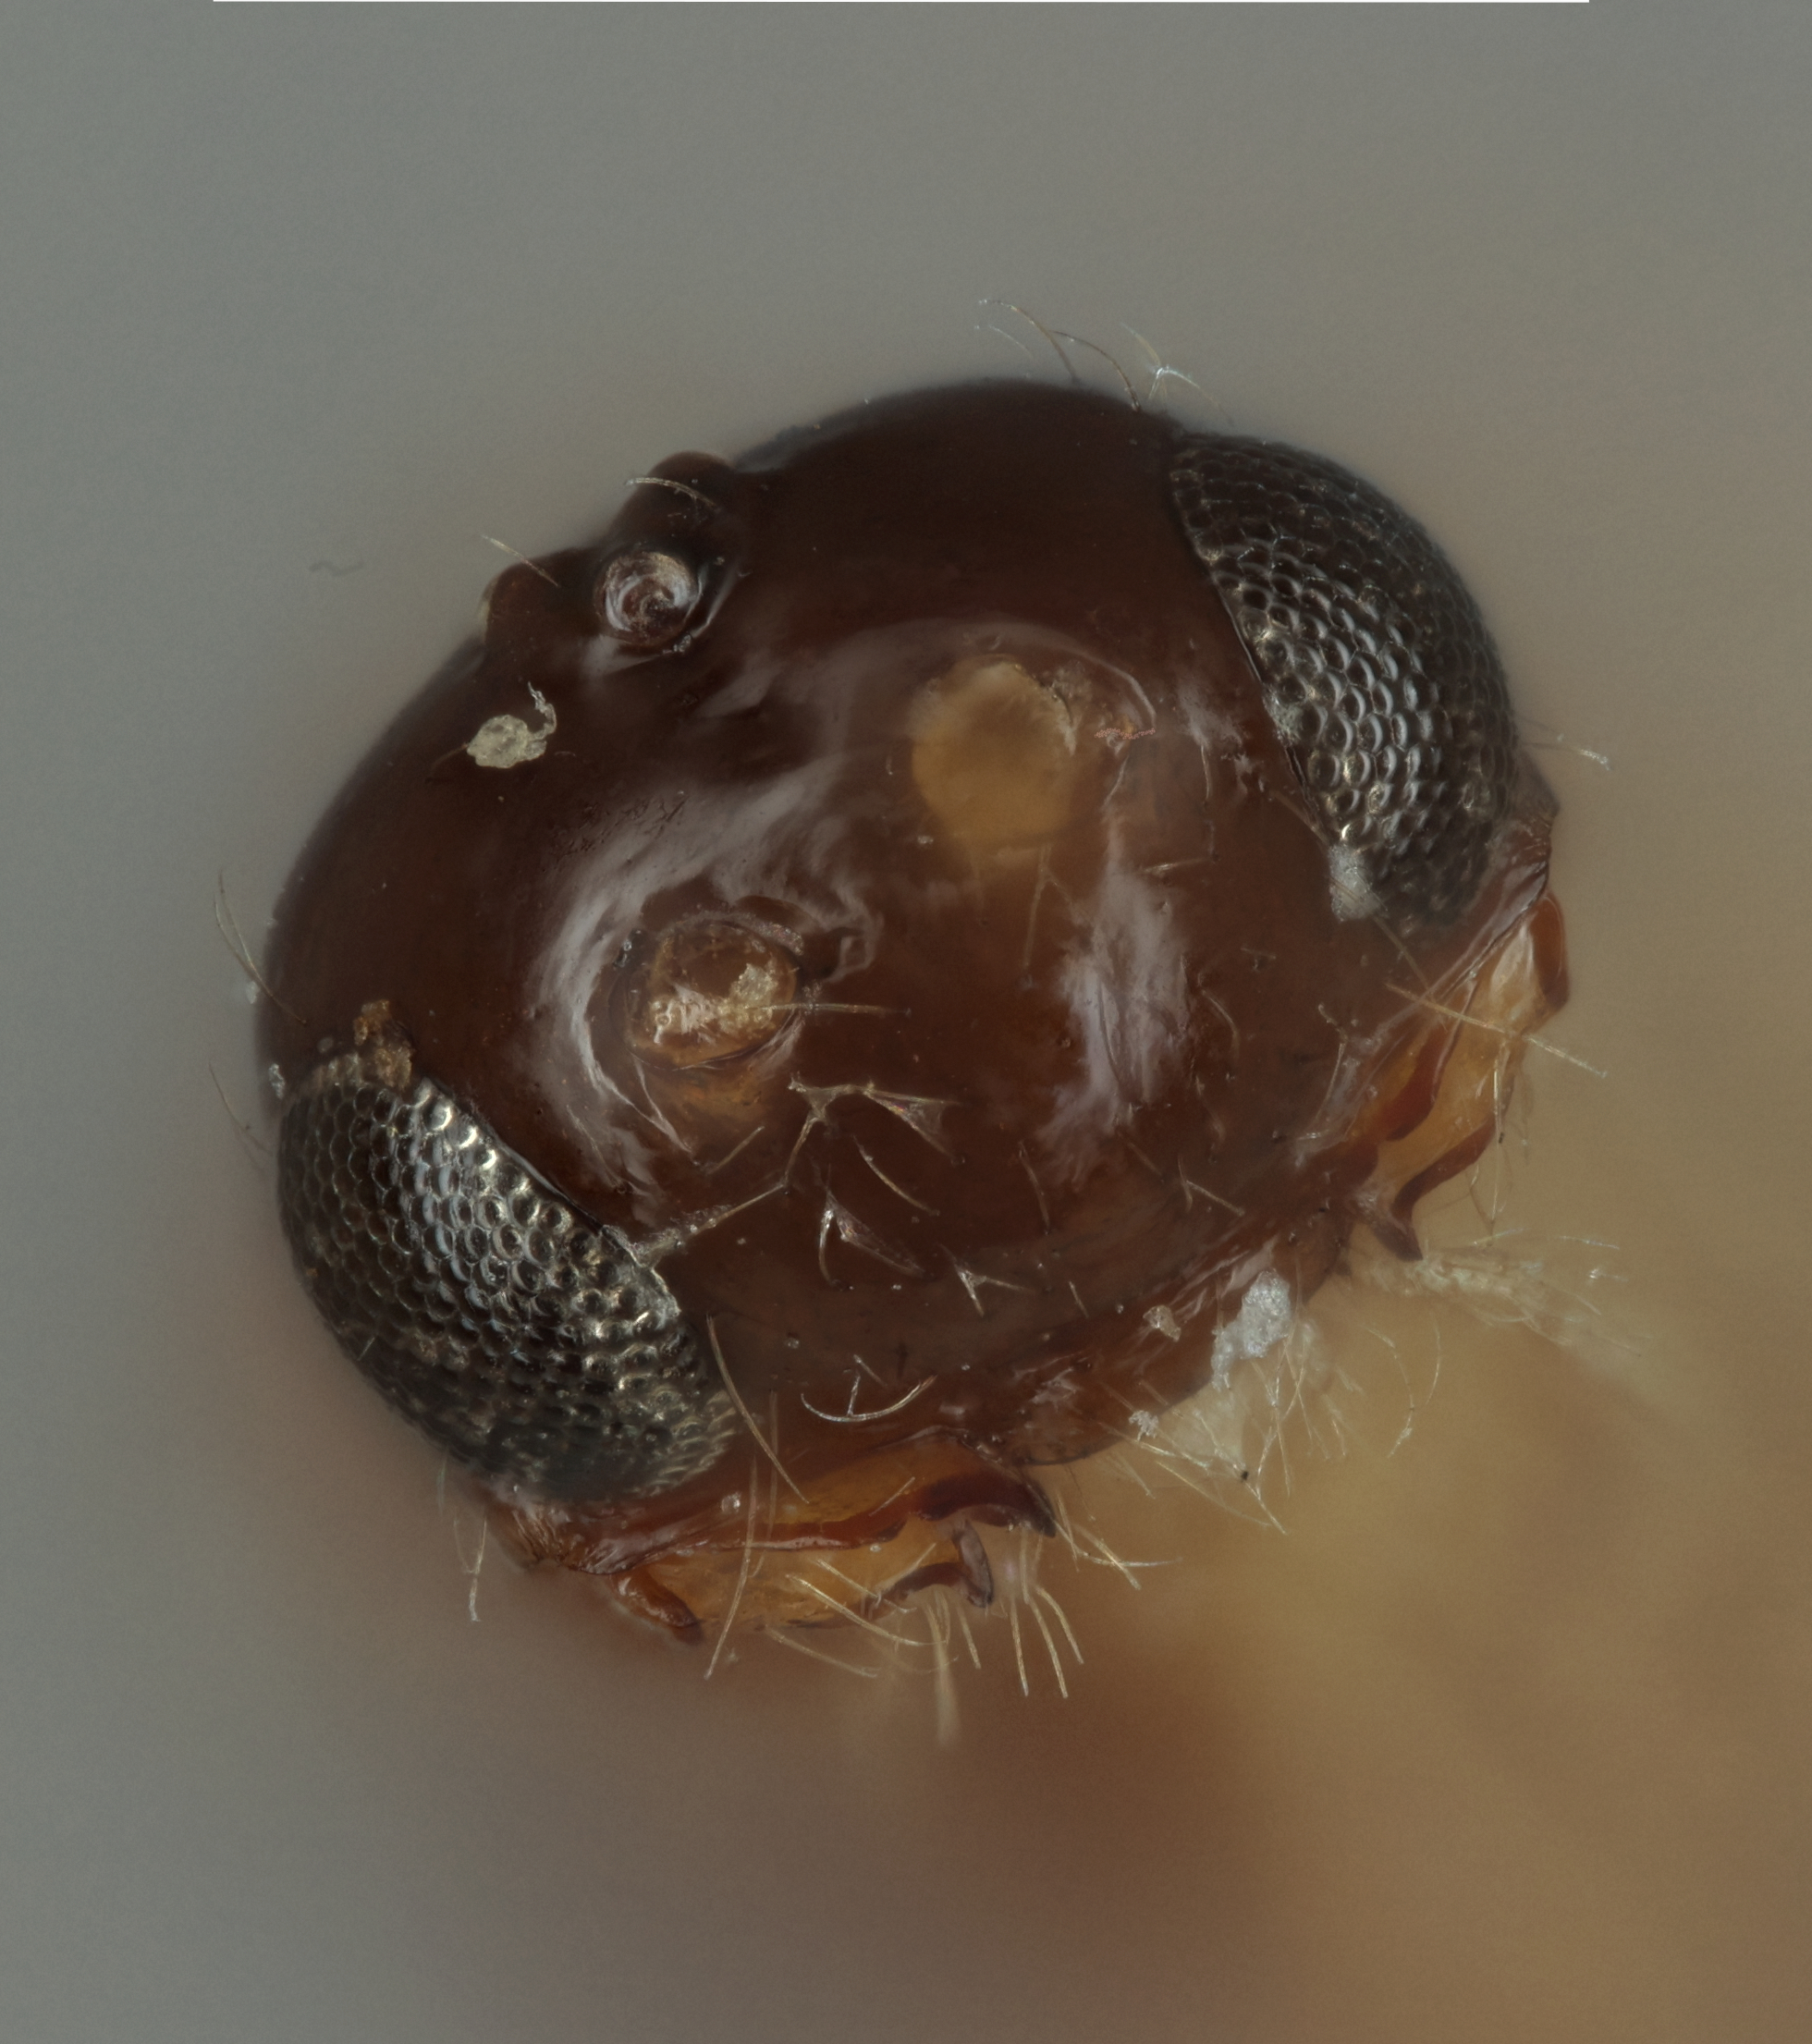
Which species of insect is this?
Aphaereta scirpi
